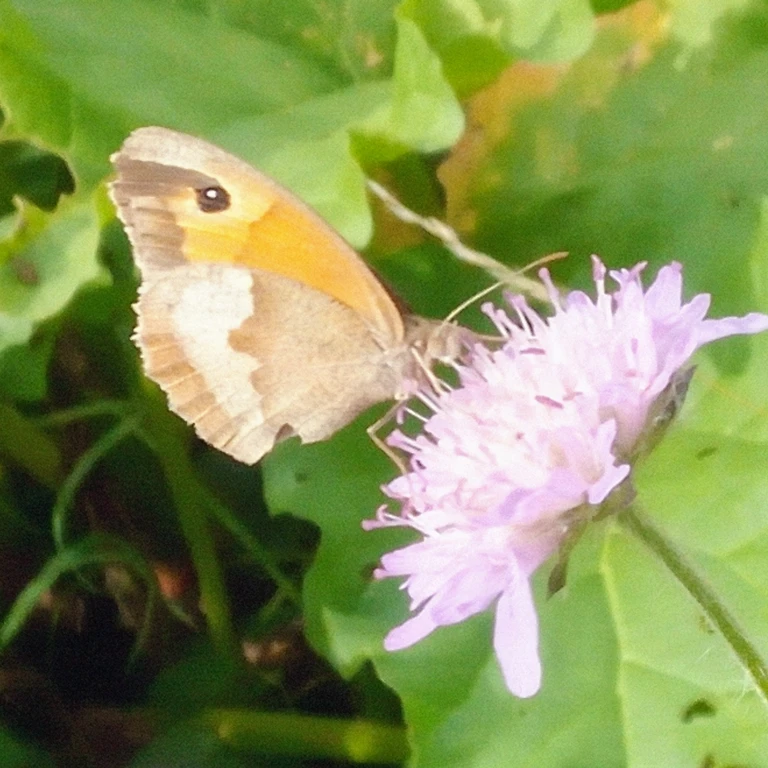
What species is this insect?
Maniola jurtina
